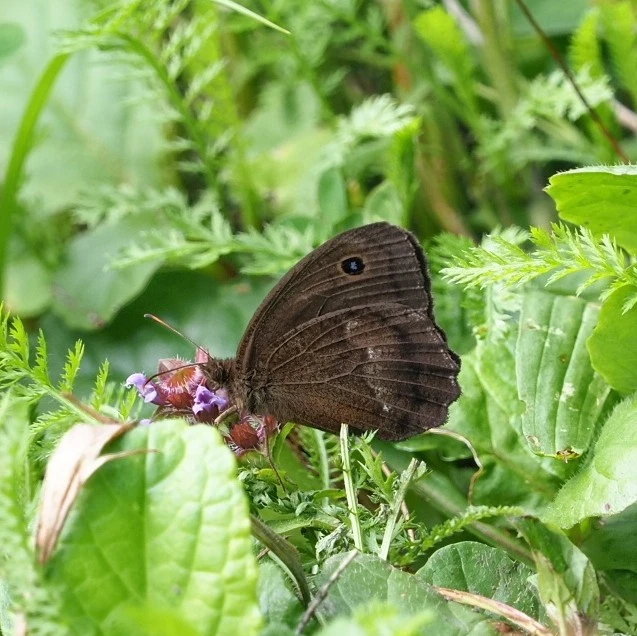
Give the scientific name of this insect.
Minois dryas
